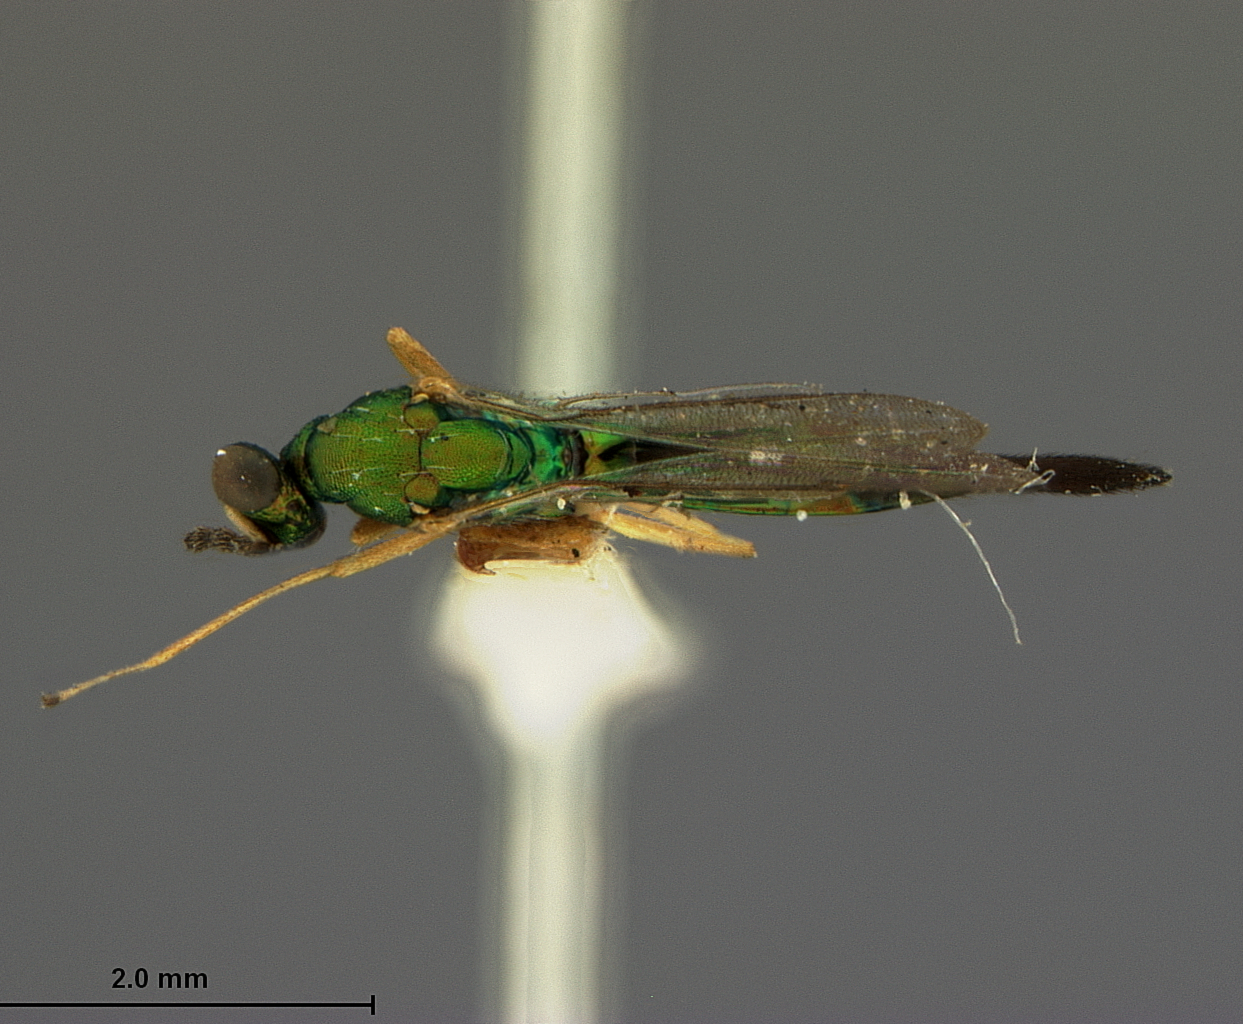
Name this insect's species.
Sympiesis mikado
